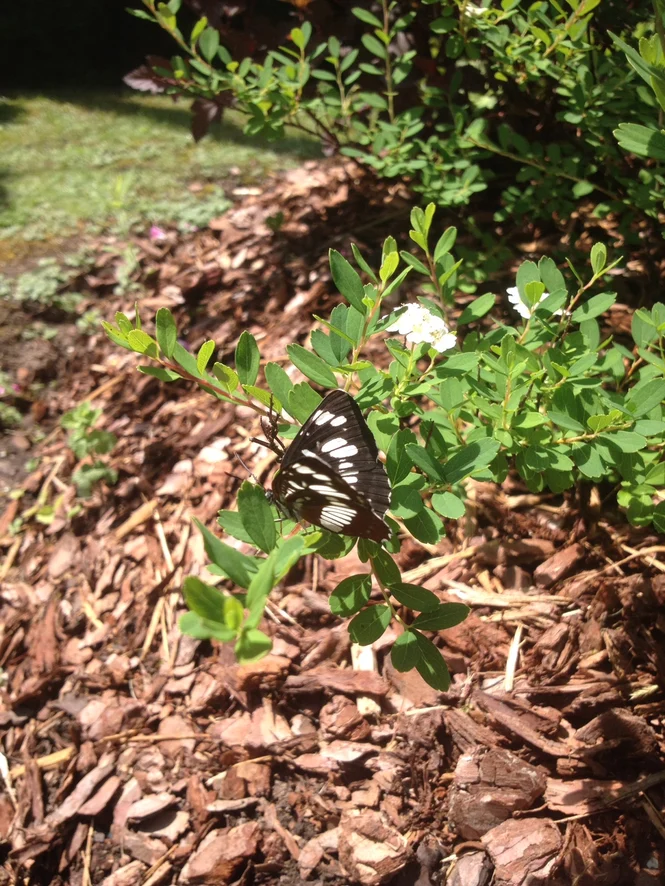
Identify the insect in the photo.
Neptis rivularis
